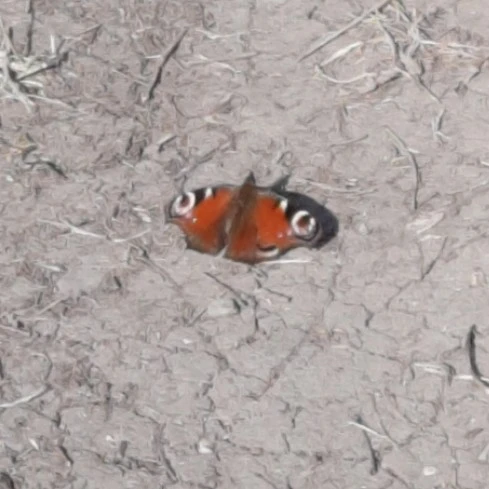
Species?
Aglais io
